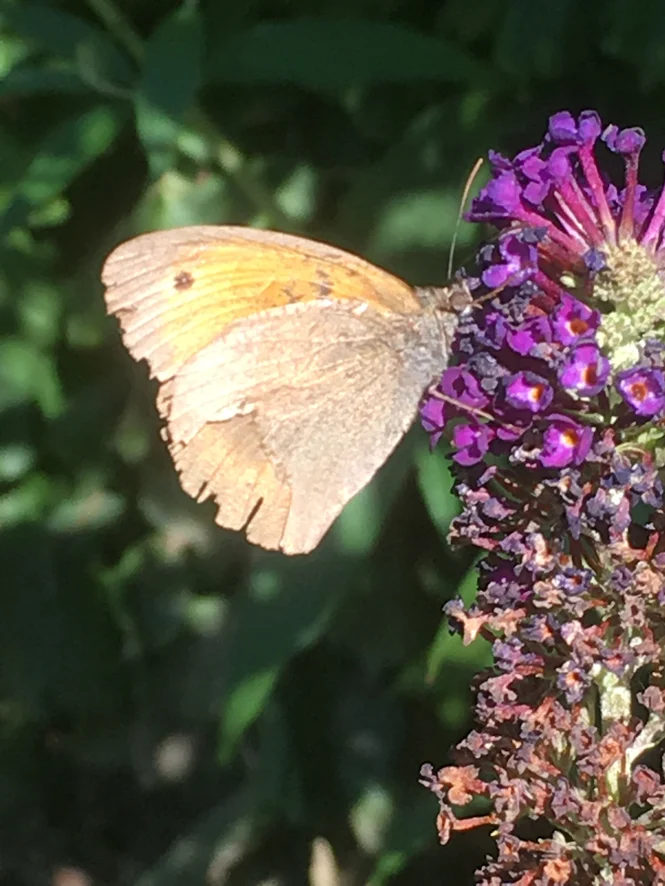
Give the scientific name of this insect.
Maniola jurtina
